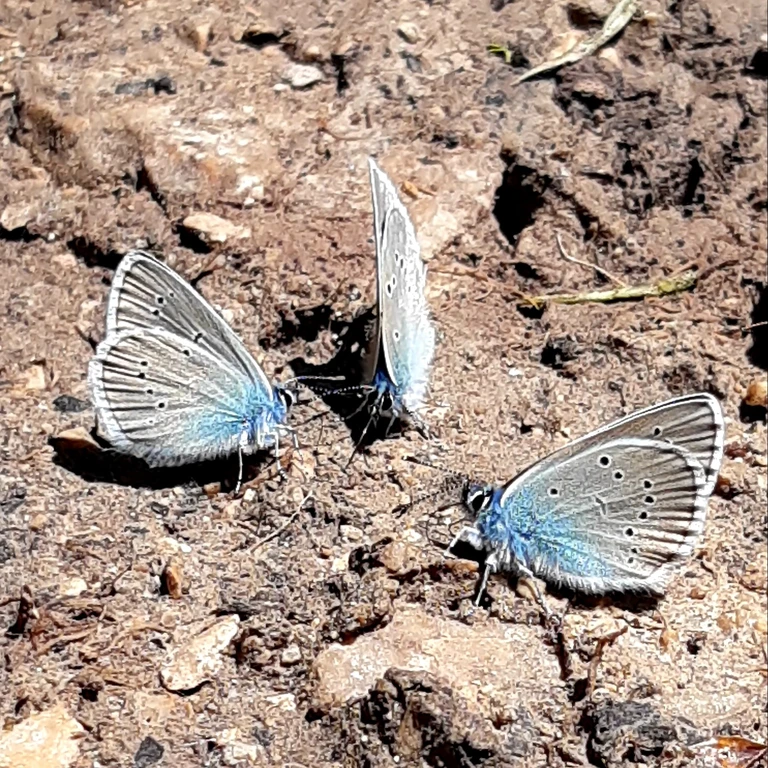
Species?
Cyaniris semiargus
